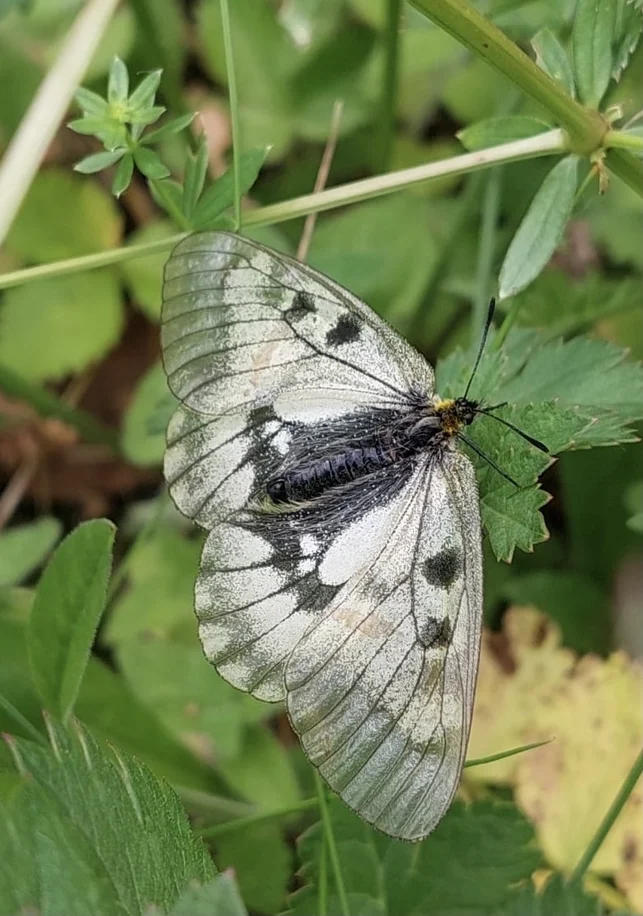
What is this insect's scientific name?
Parnassius mnemosyne
